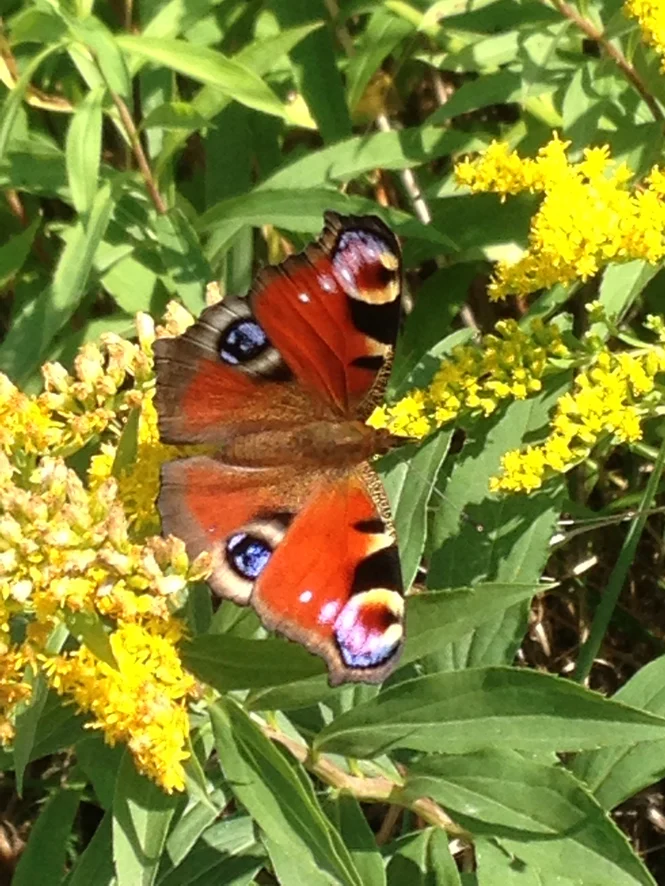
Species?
Aglais io
